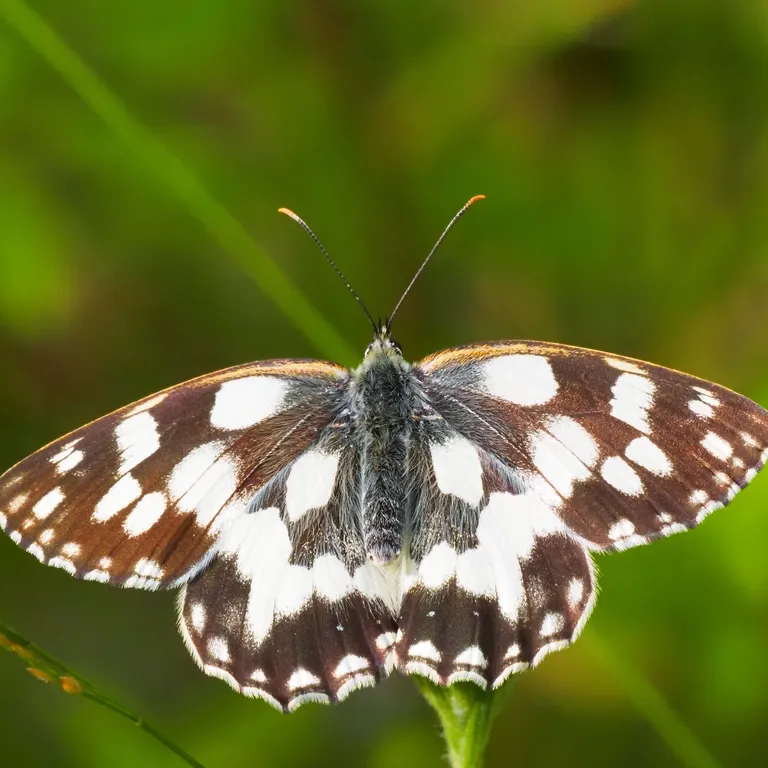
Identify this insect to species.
Melanargia galathea
